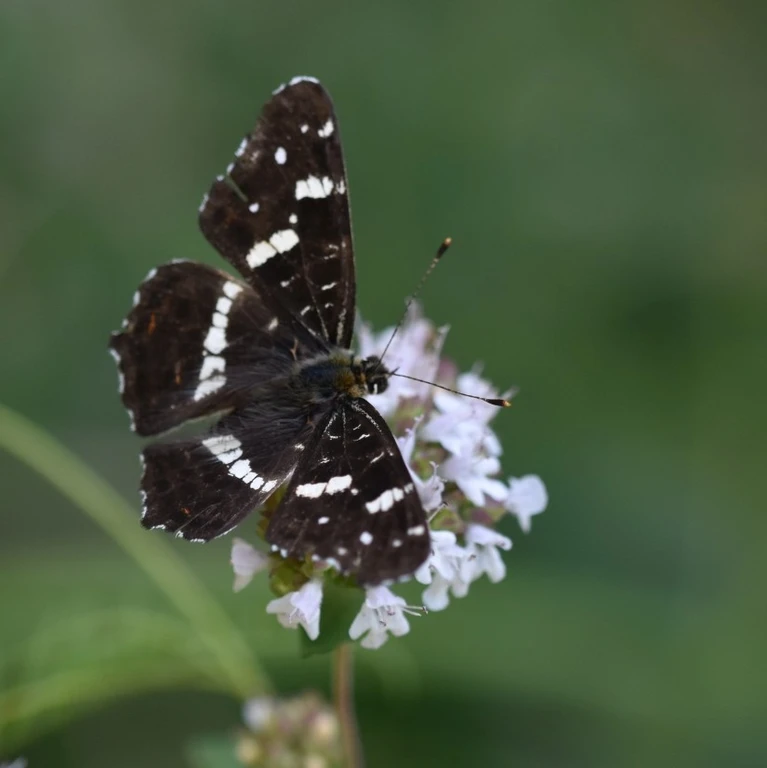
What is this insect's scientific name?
Araschnia levana
